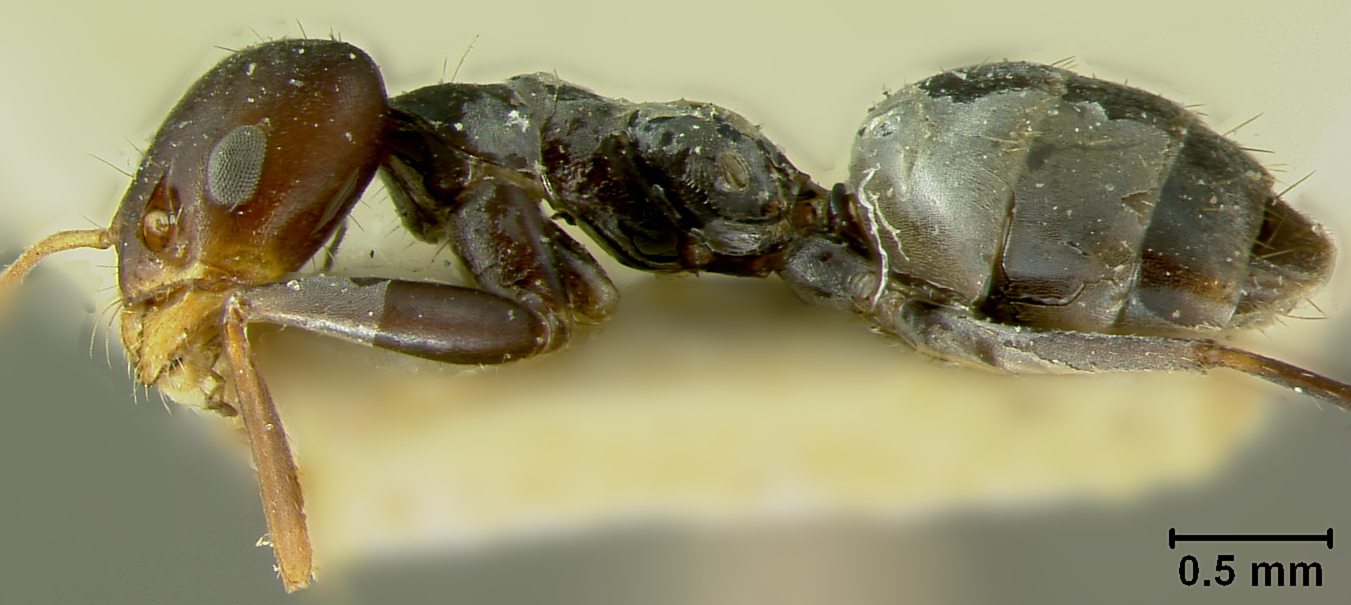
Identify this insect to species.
Forelius chalybaeus
